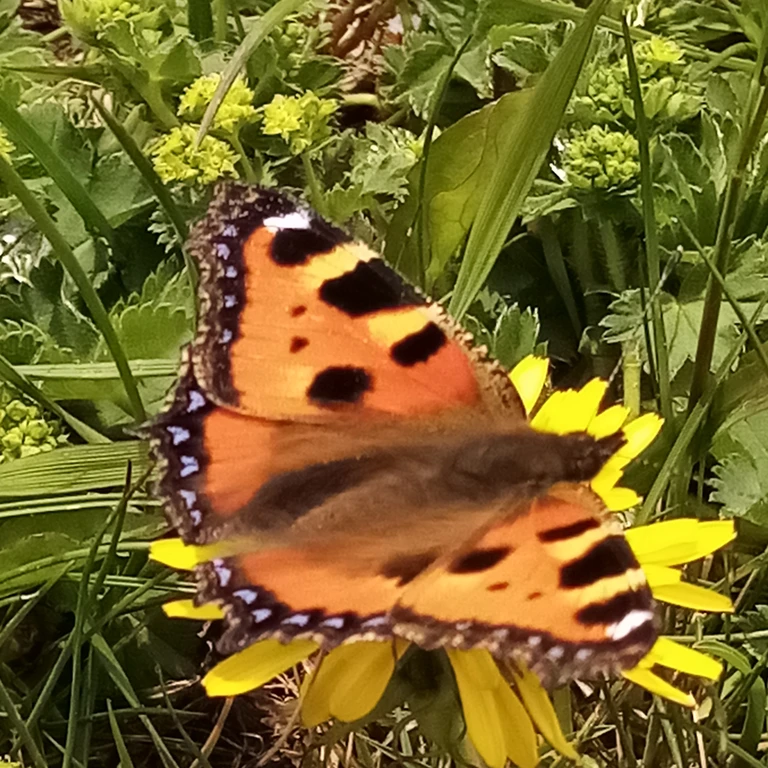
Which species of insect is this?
Aglais urticae
